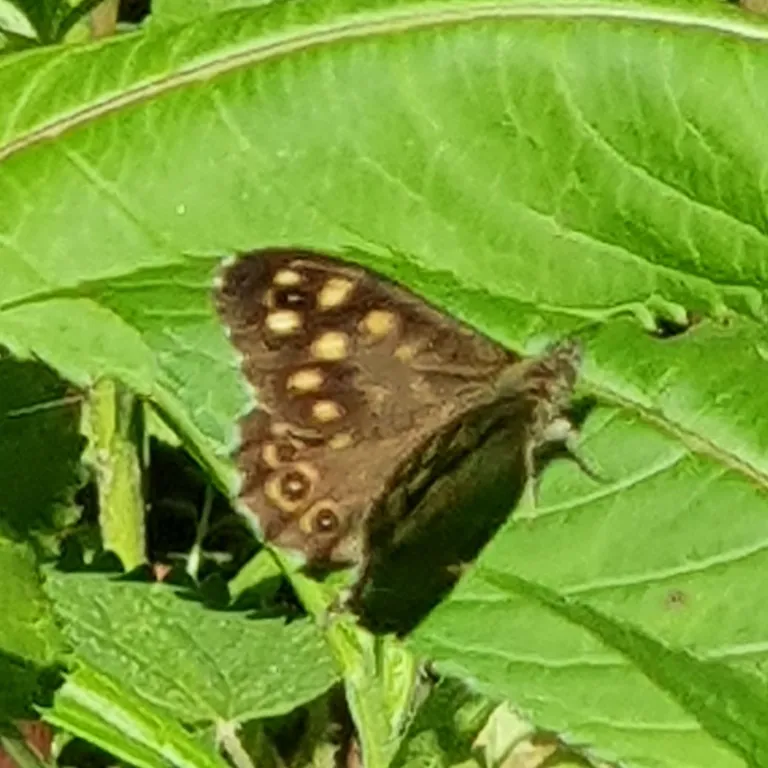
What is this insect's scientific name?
Pararge aegeria
